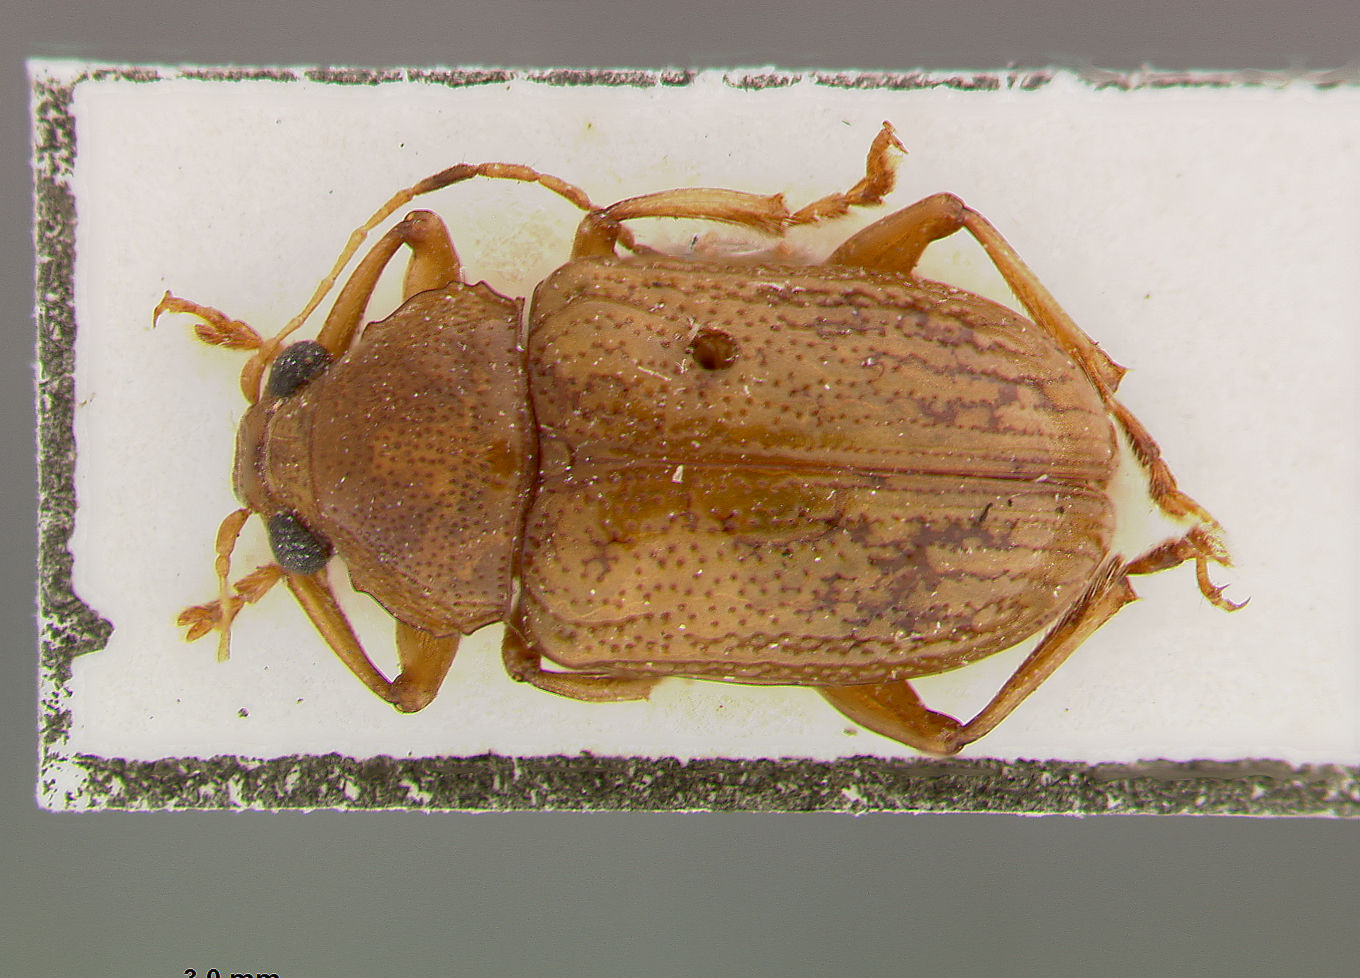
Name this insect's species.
Colaspis homoia
